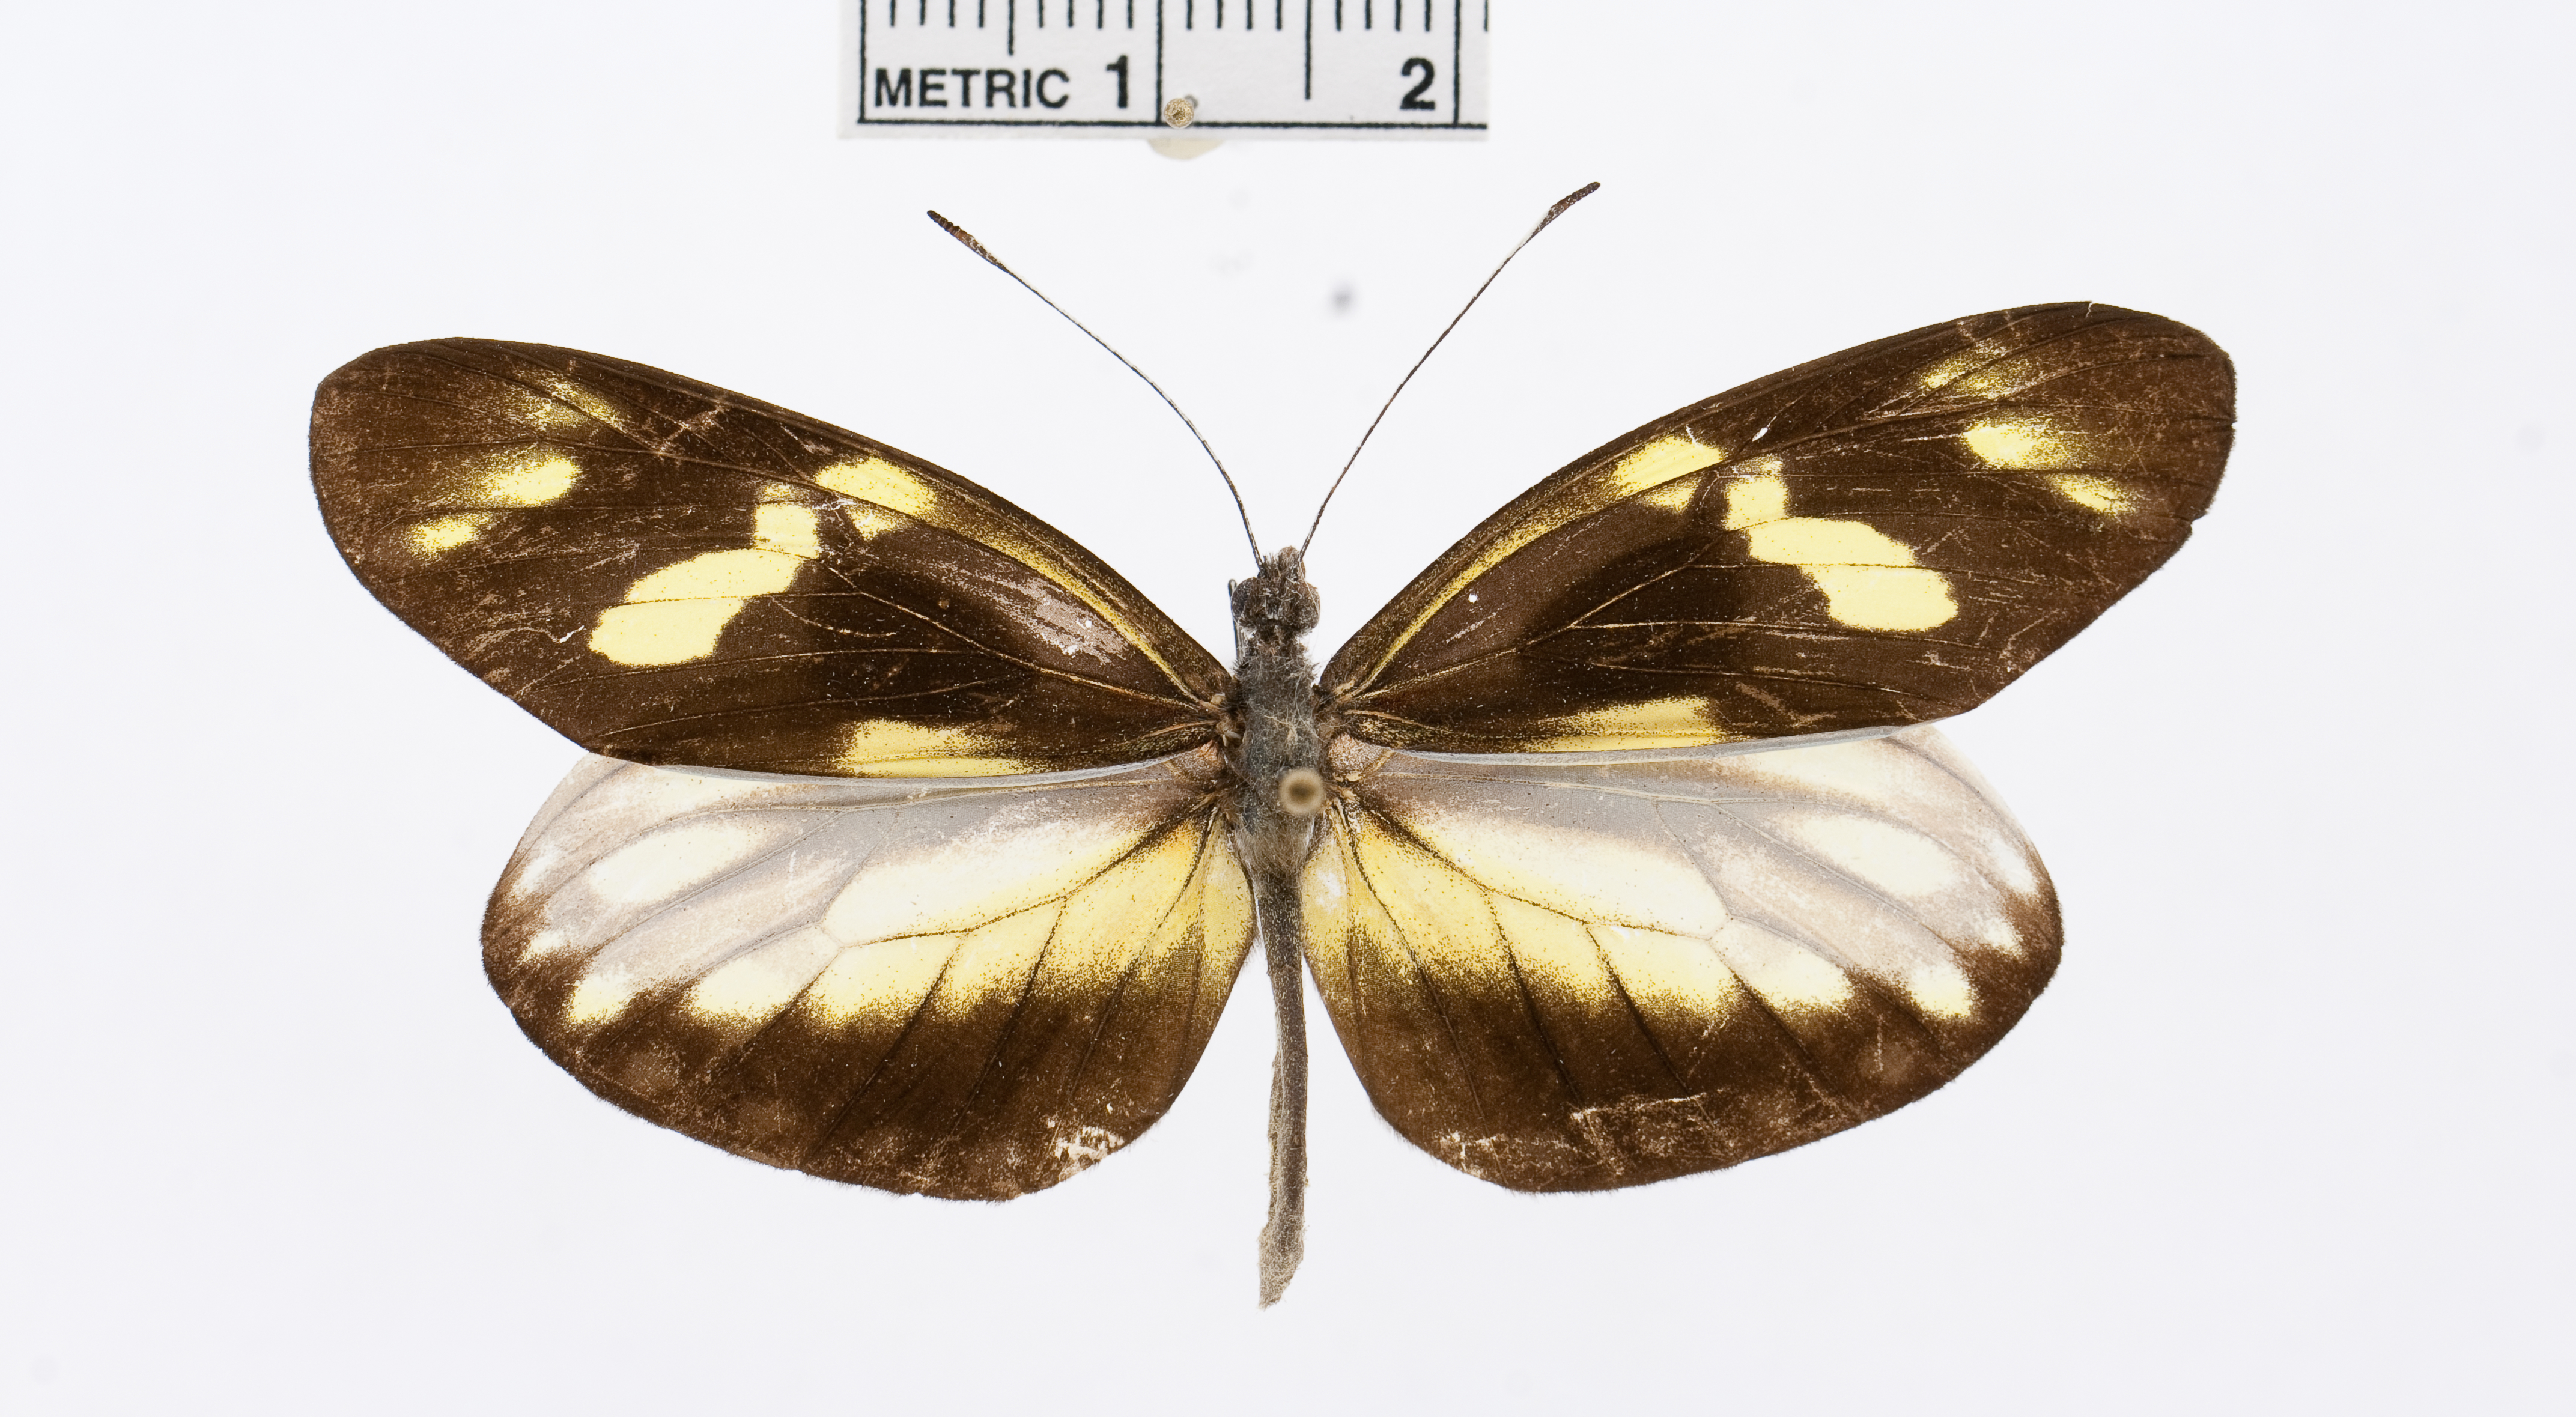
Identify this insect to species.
Dismorphia laja
